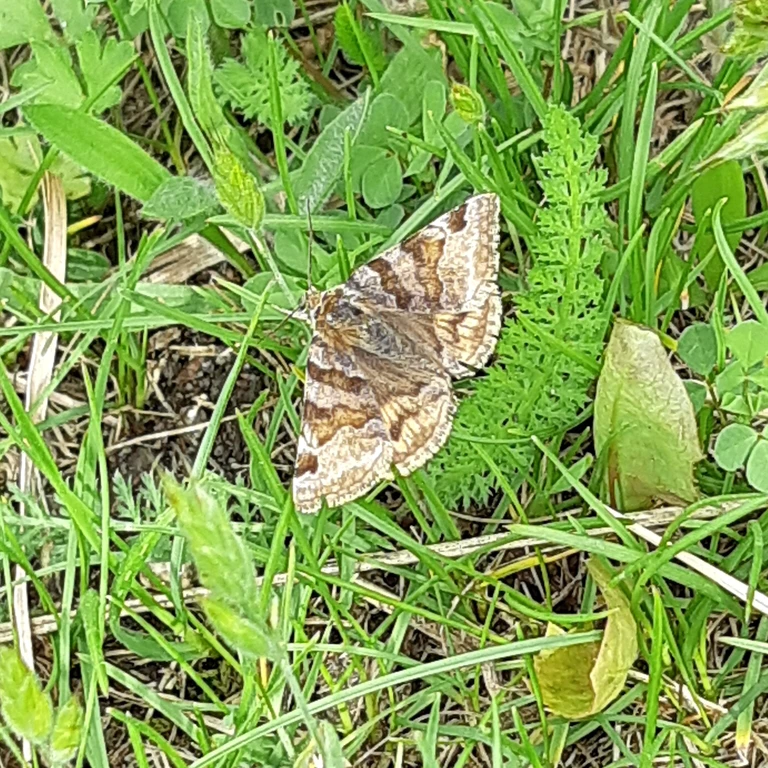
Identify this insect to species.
Euclidia glyphica
